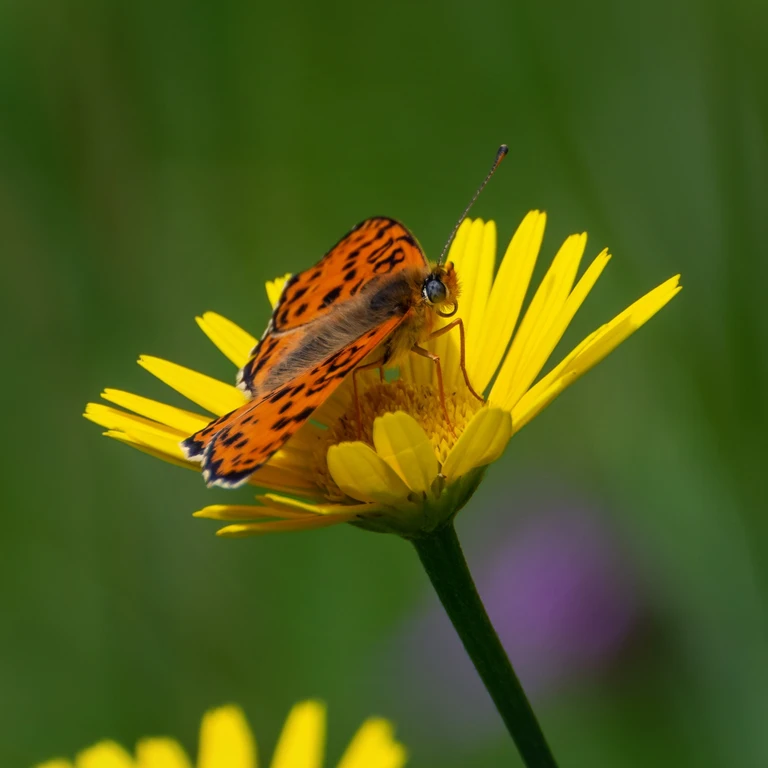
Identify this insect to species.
Melitaea didyma
